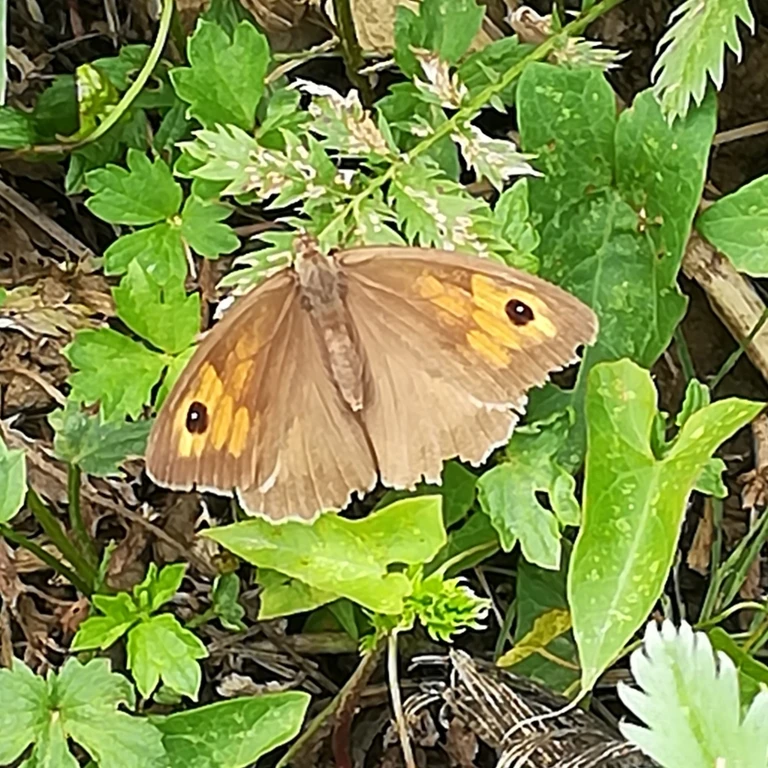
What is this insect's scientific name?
Maniola jurtina
